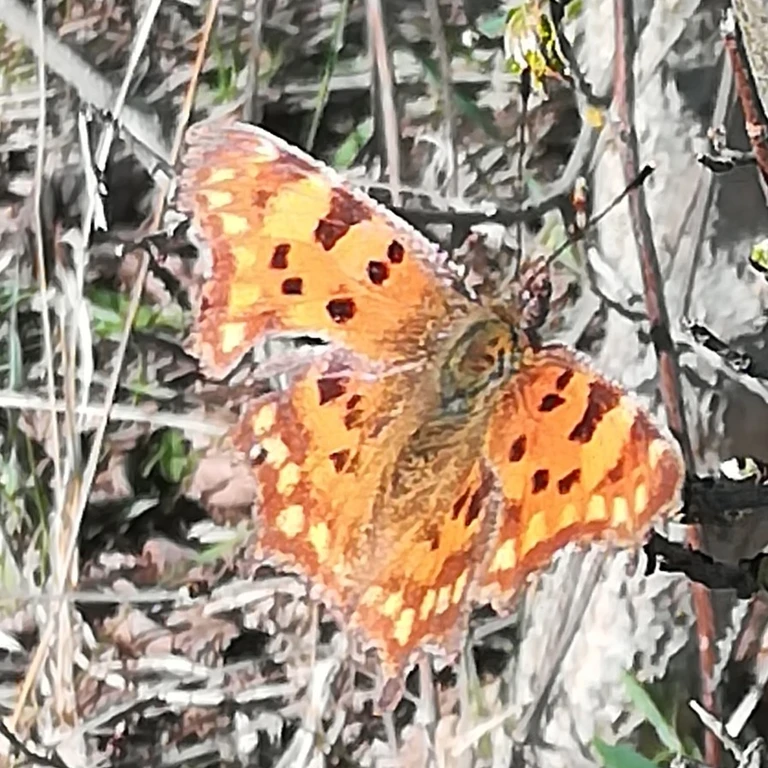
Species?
Polygonia c-album
